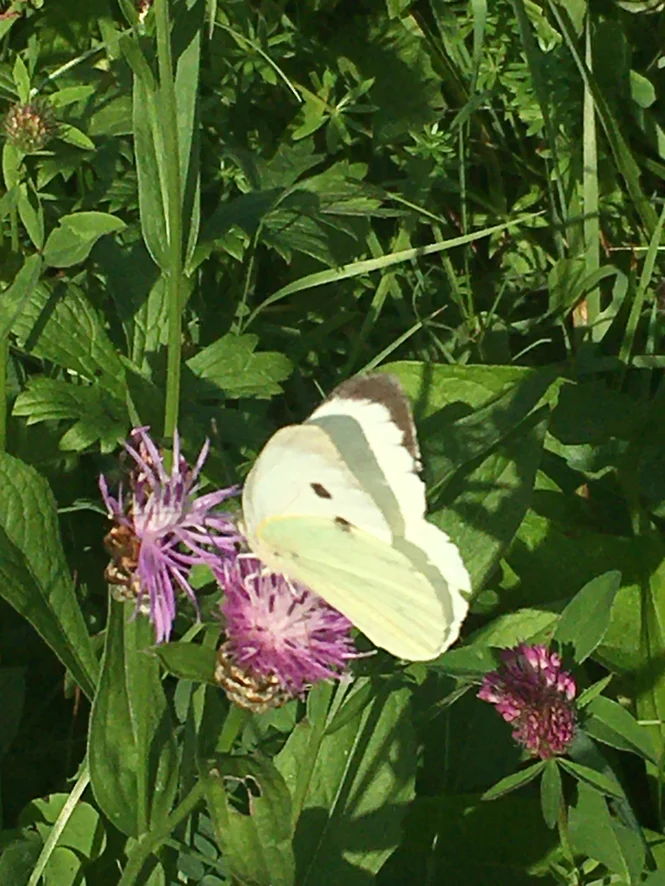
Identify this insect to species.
Pieris brassicae
